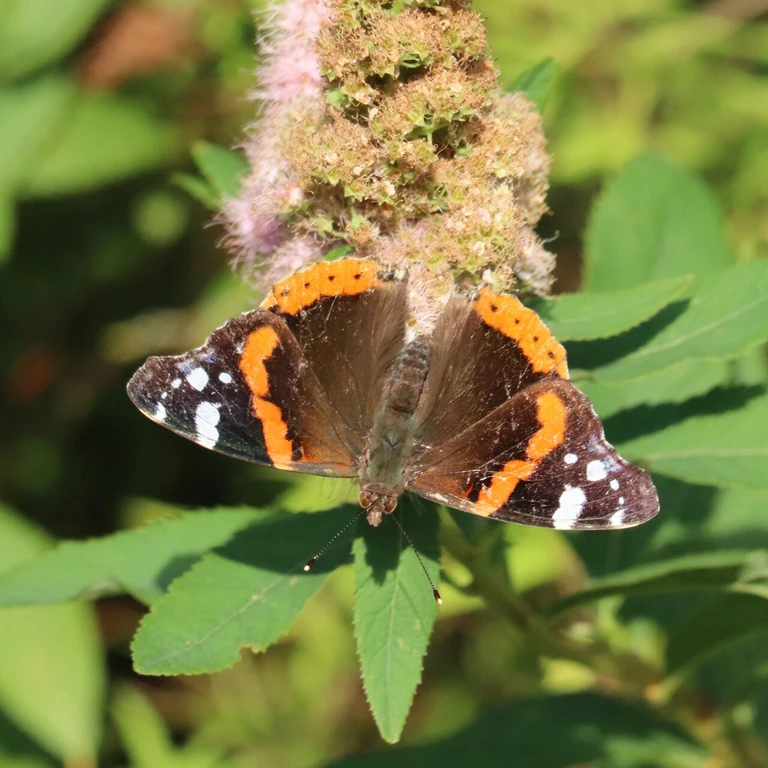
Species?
Vanessa atalanta
